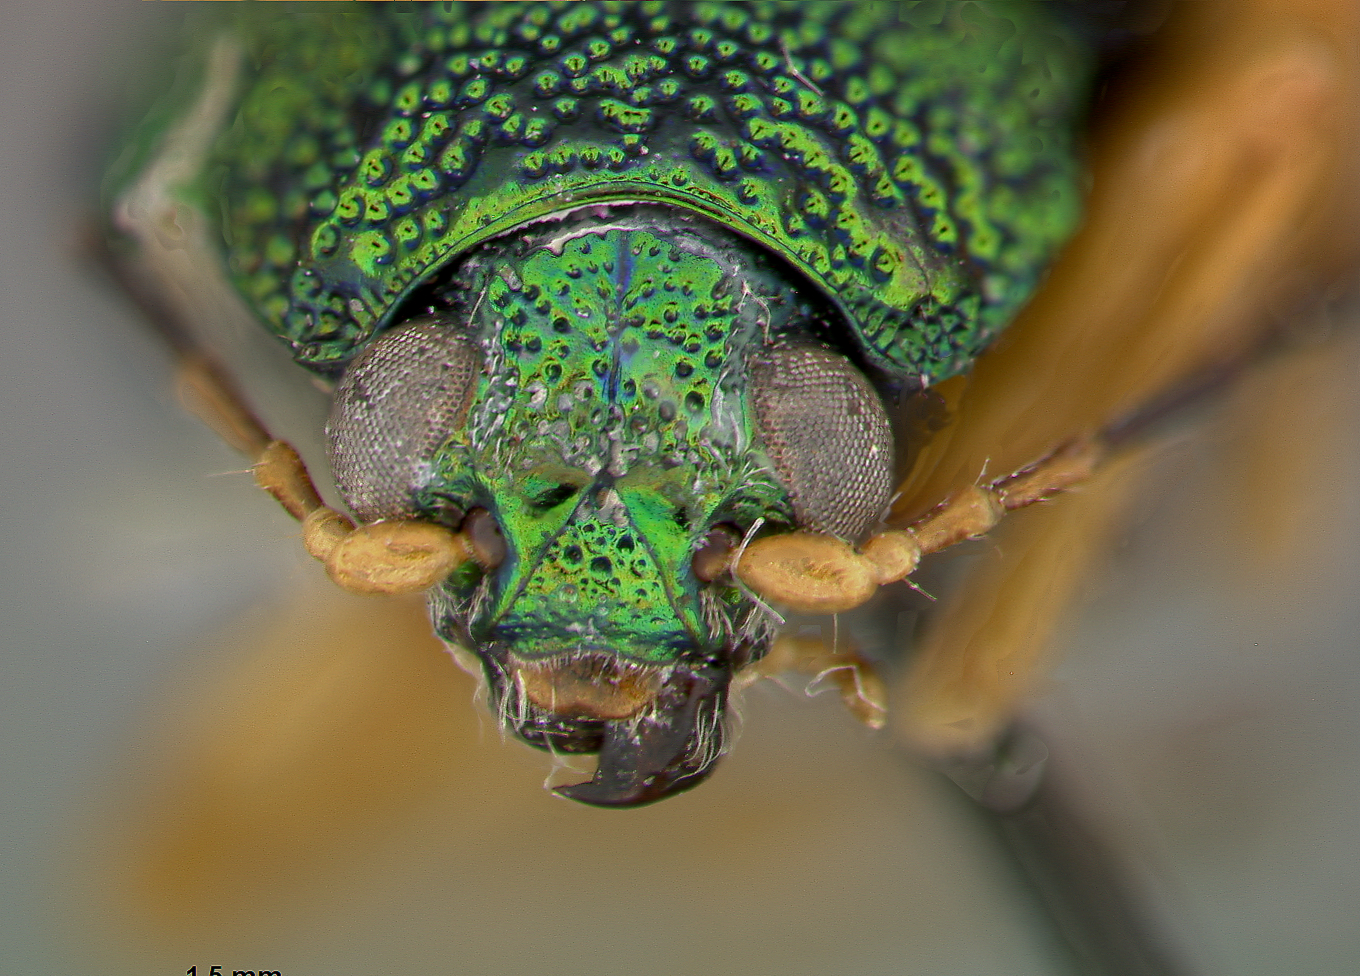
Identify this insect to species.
Colaspis daguensis
